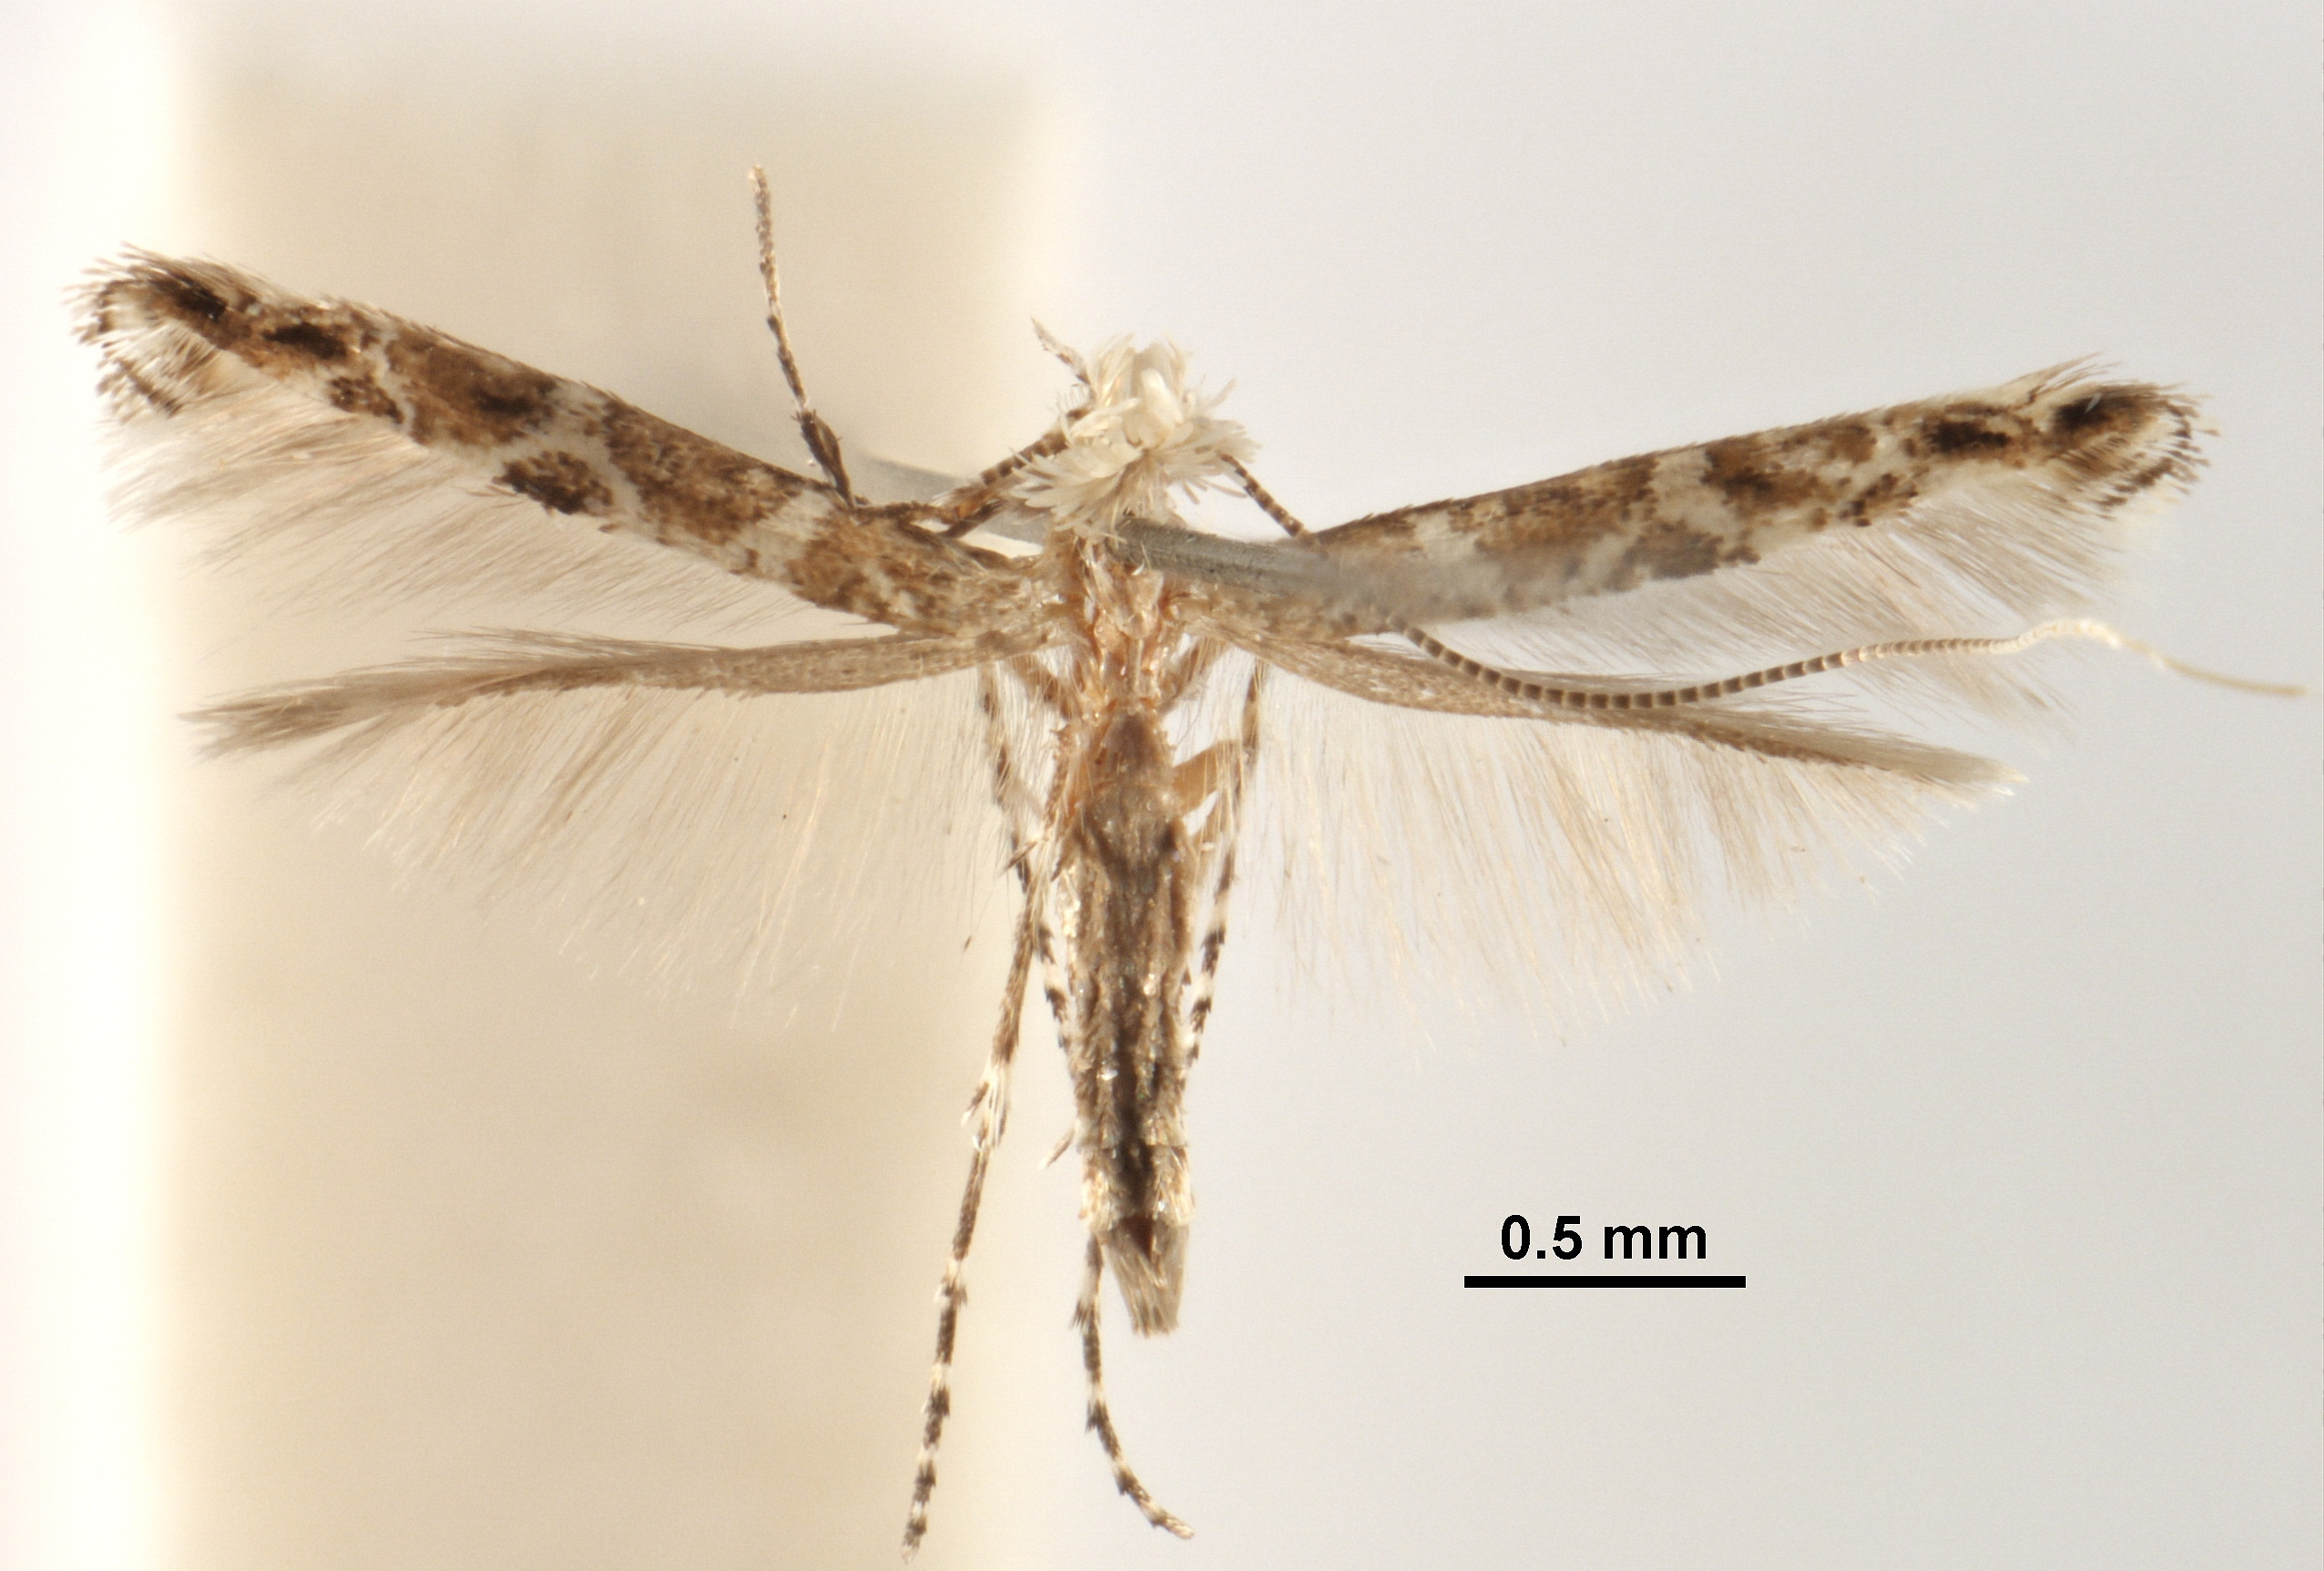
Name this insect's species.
Acrocercops telestis
